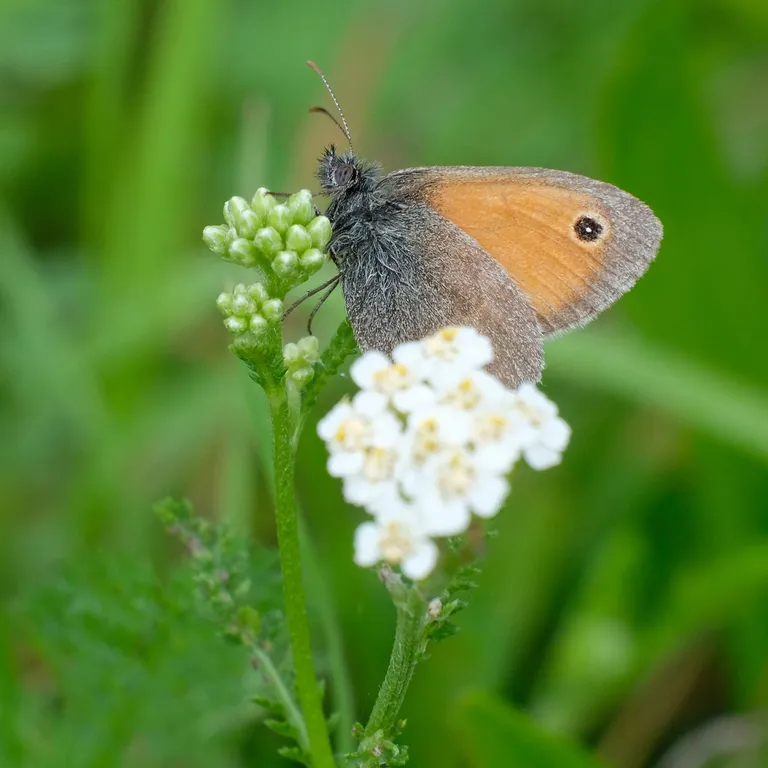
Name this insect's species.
Coenonympha pamphilus
